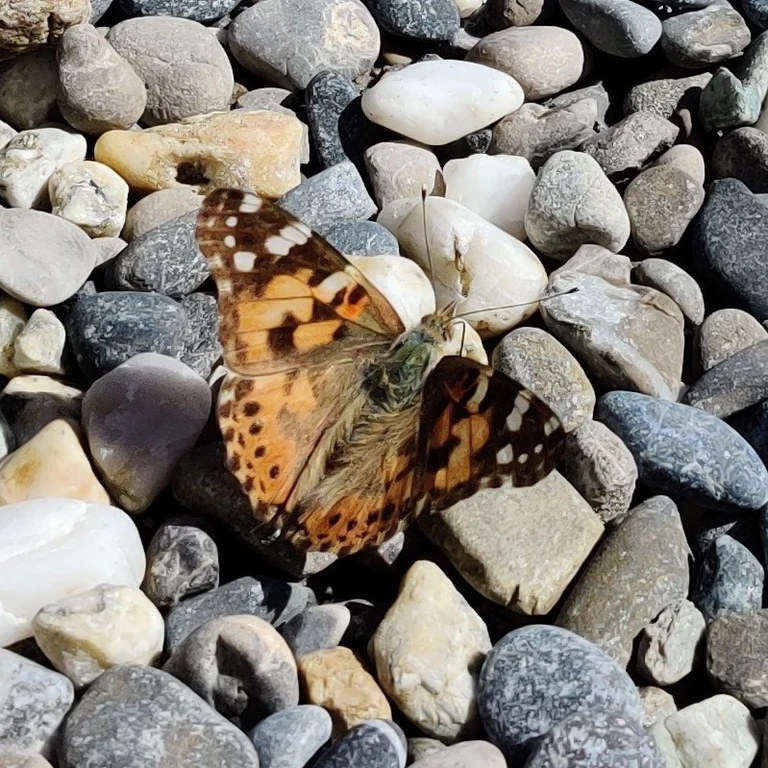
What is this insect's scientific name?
Vanessa cardui
